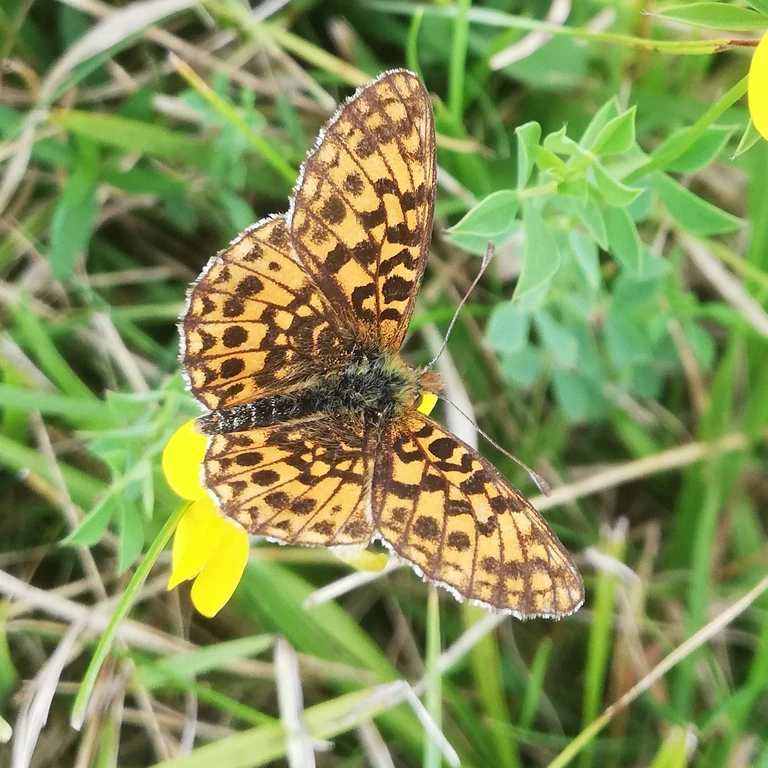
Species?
Boloria dia
